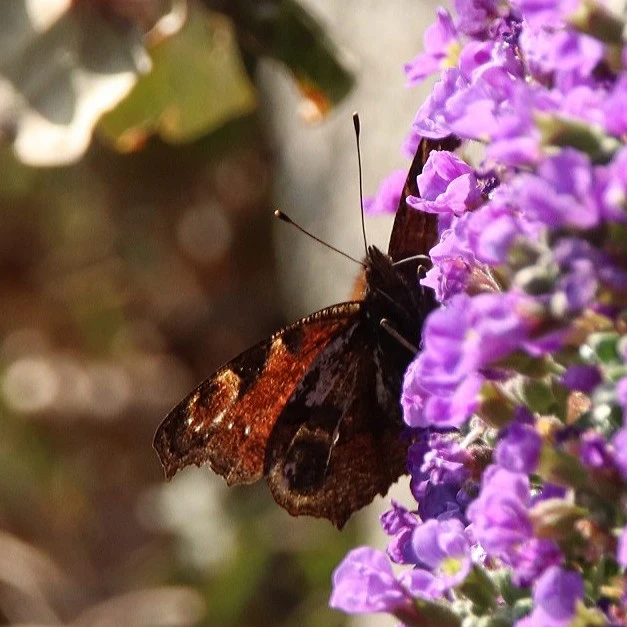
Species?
Aglais io
